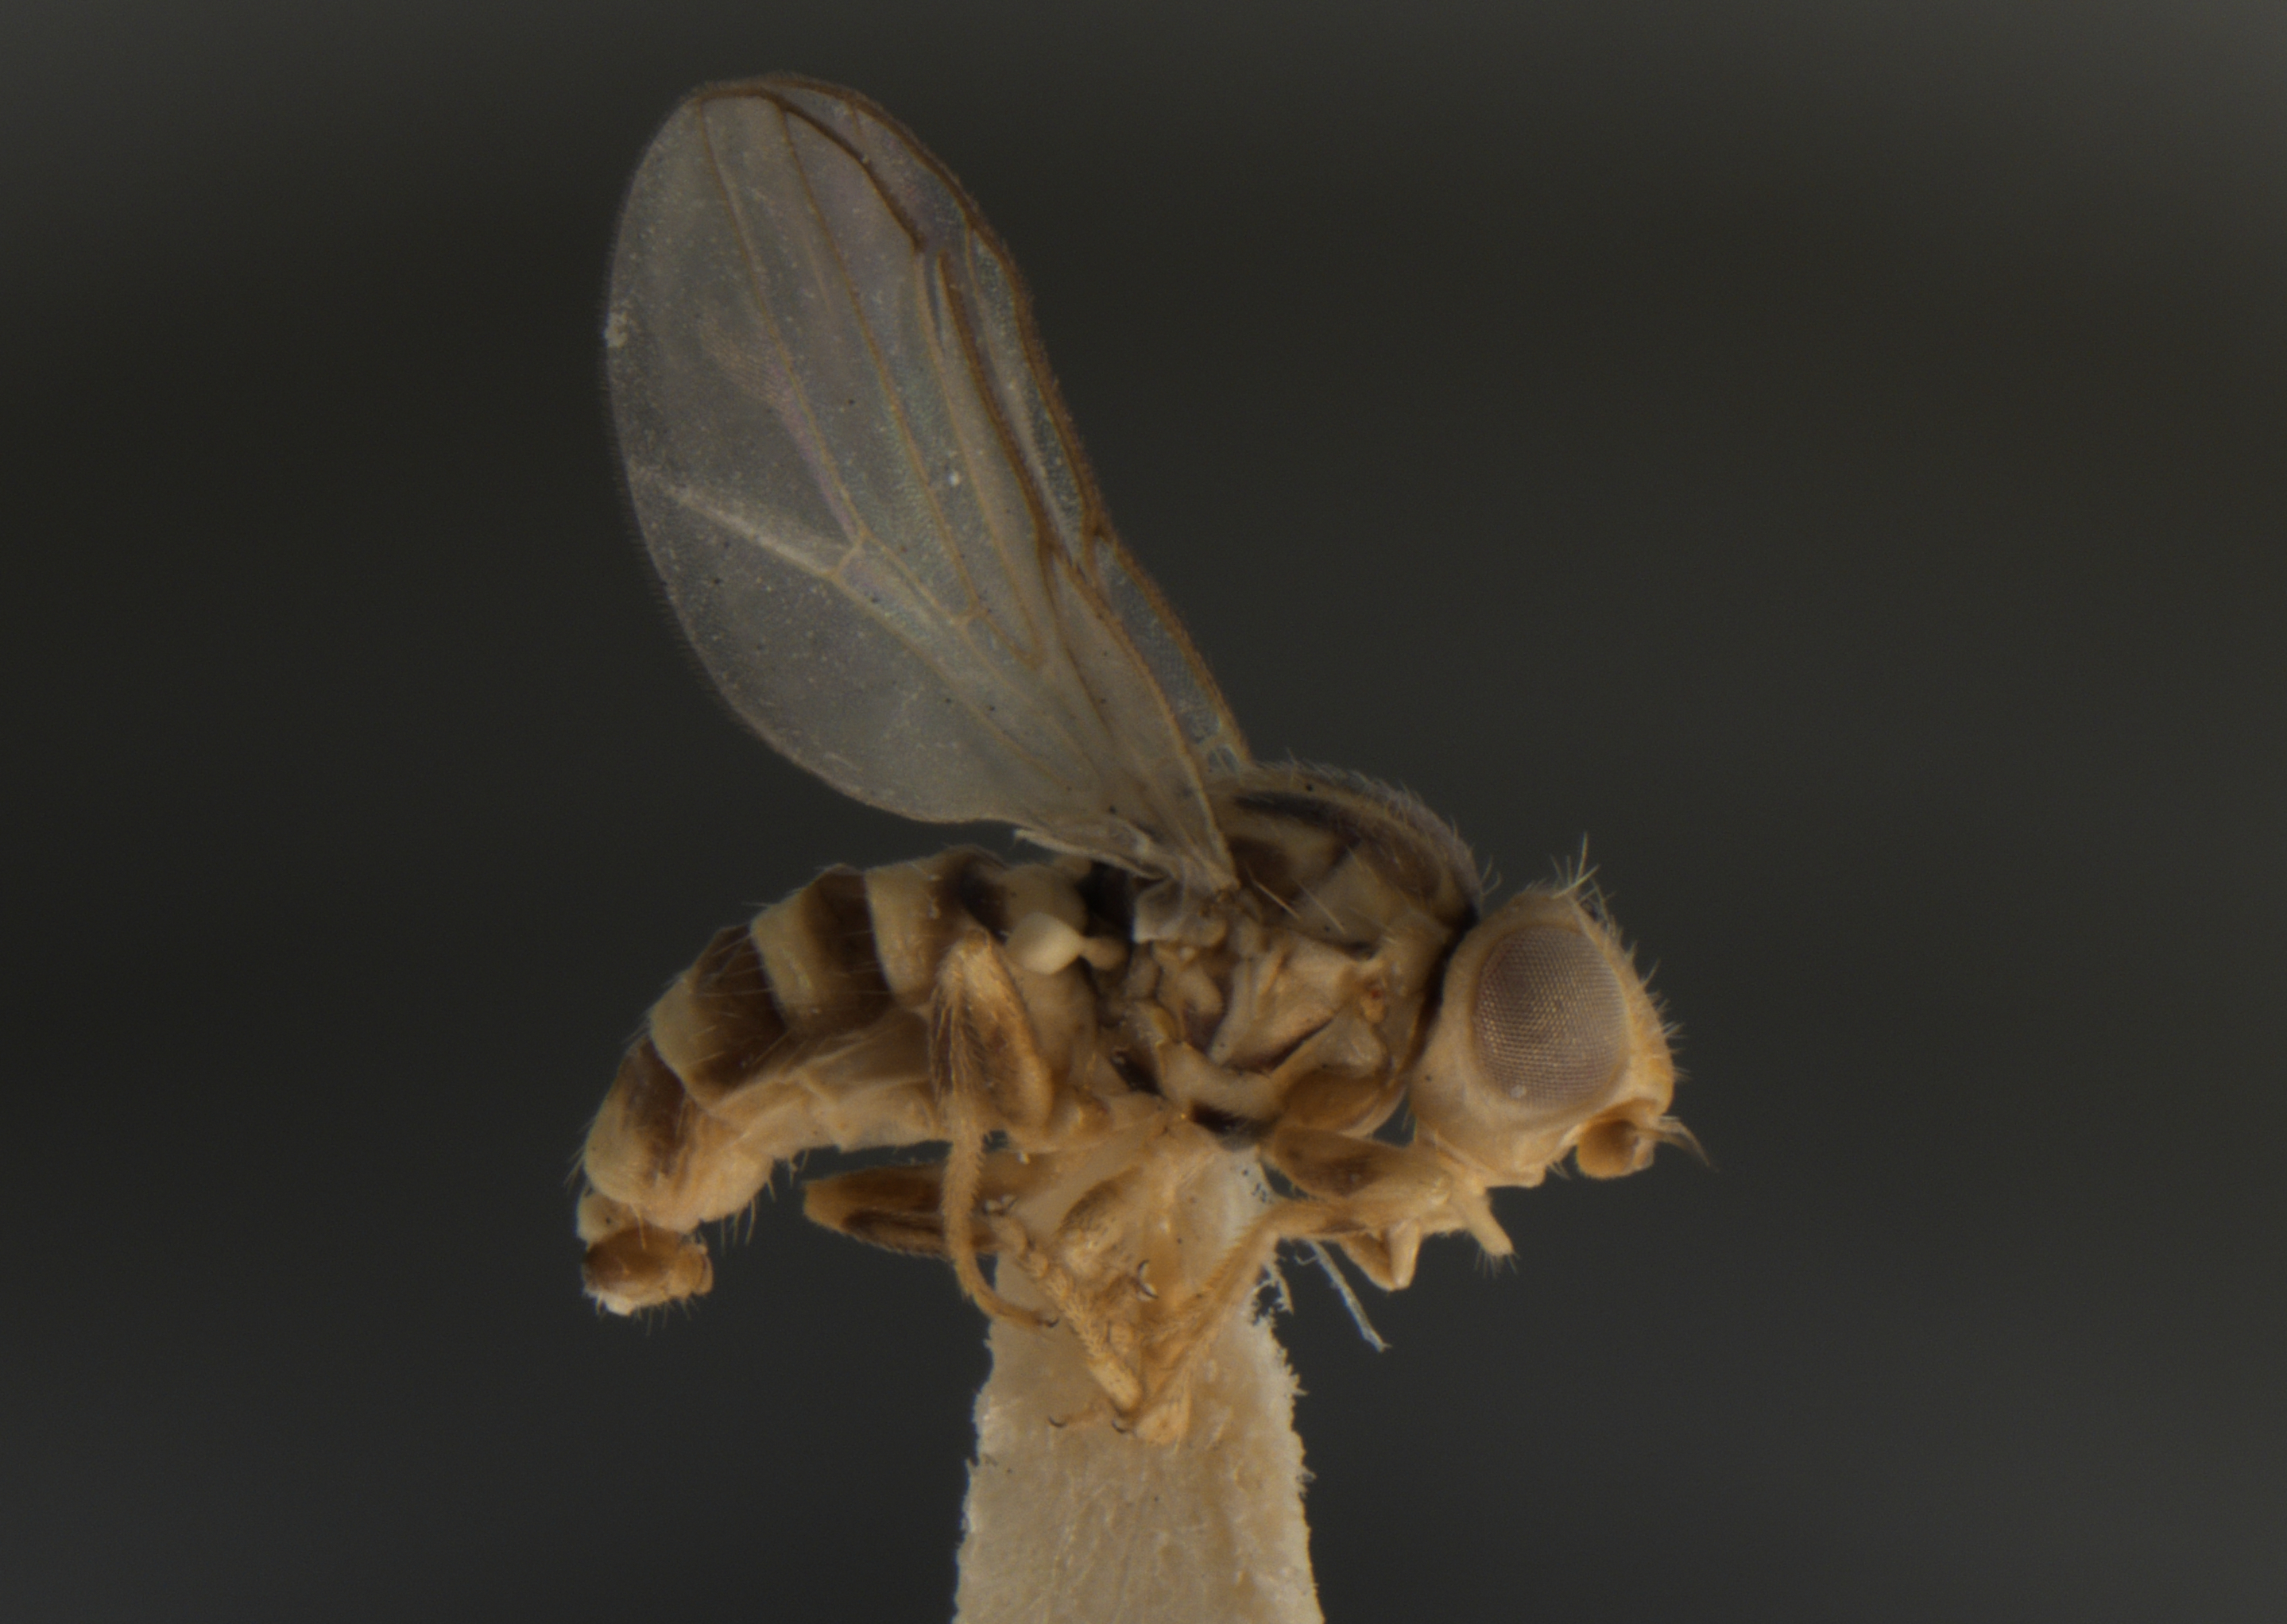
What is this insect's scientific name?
Sacatonia graminivora
